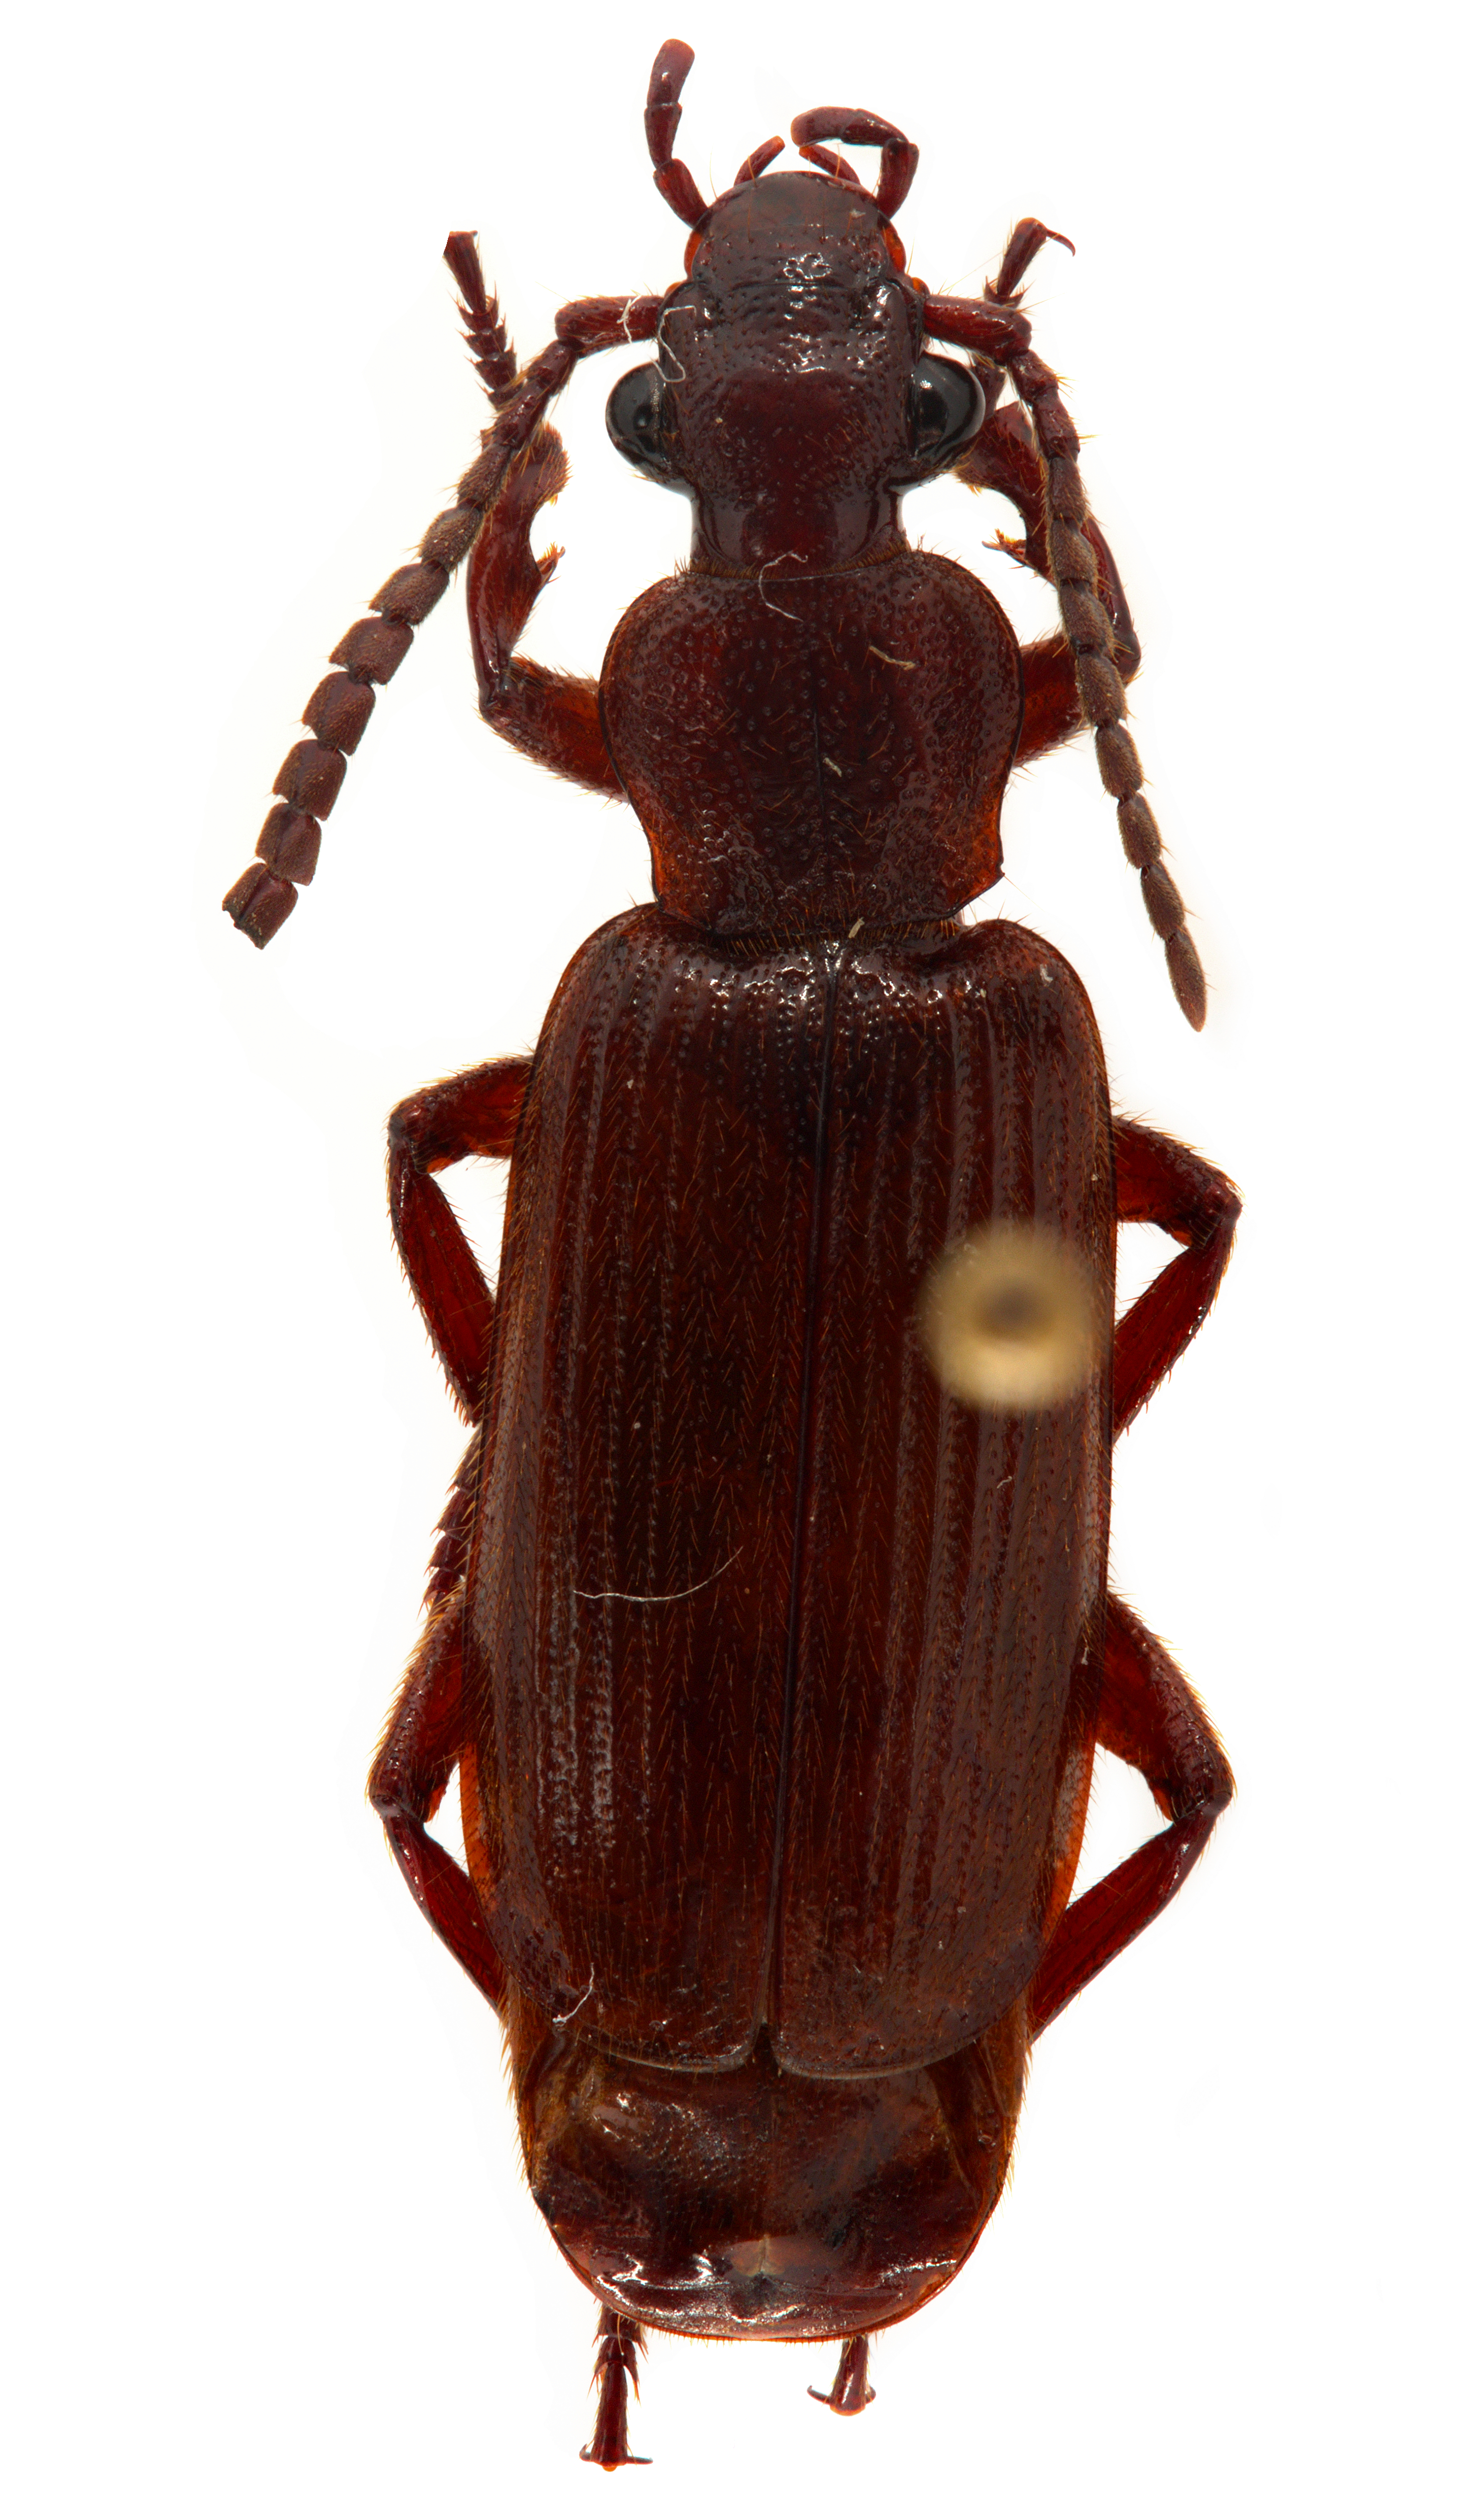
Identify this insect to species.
Helluomorphoides texanus
